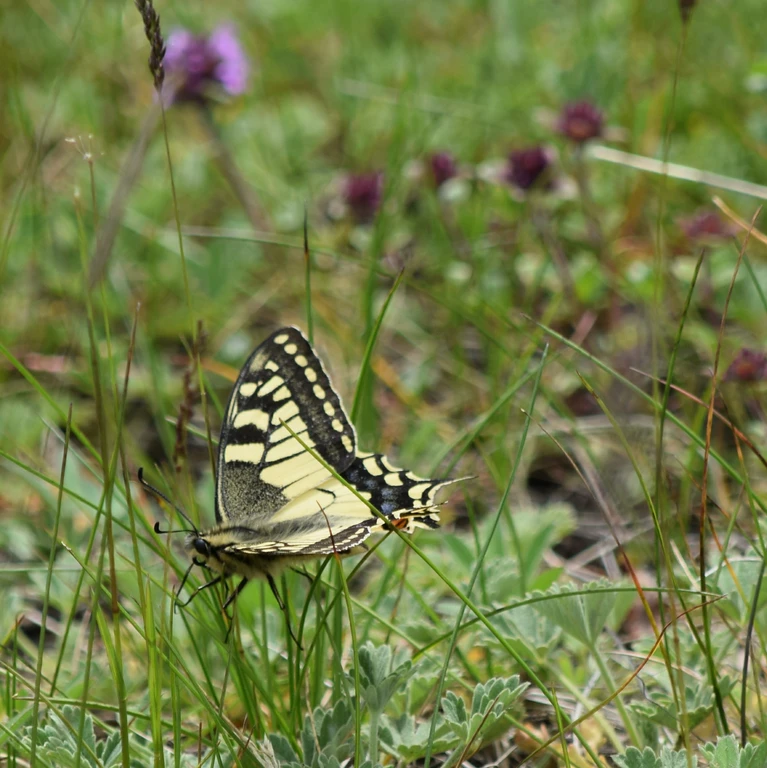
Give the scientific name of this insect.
Papilio machaon
